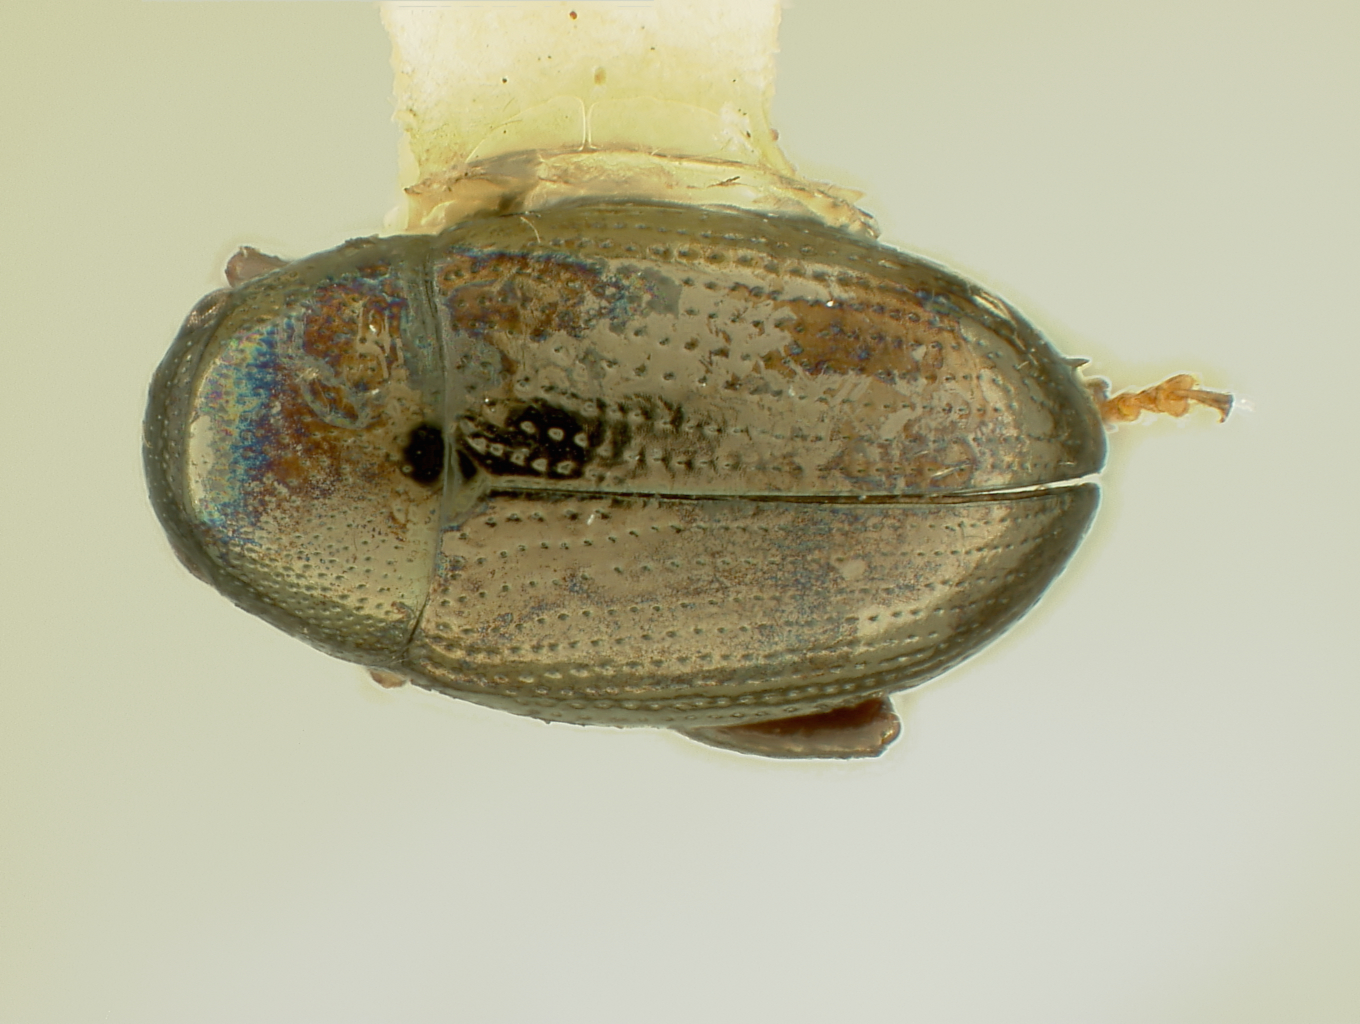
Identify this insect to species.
Chaetocnema ordinata
